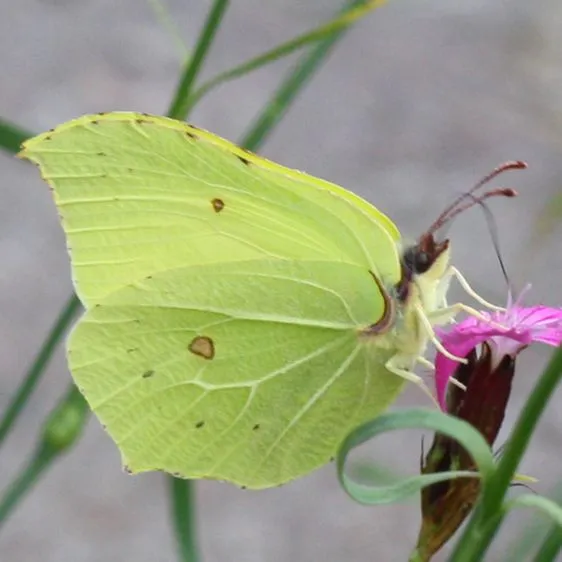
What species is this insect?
Gonepteryx rhamni
